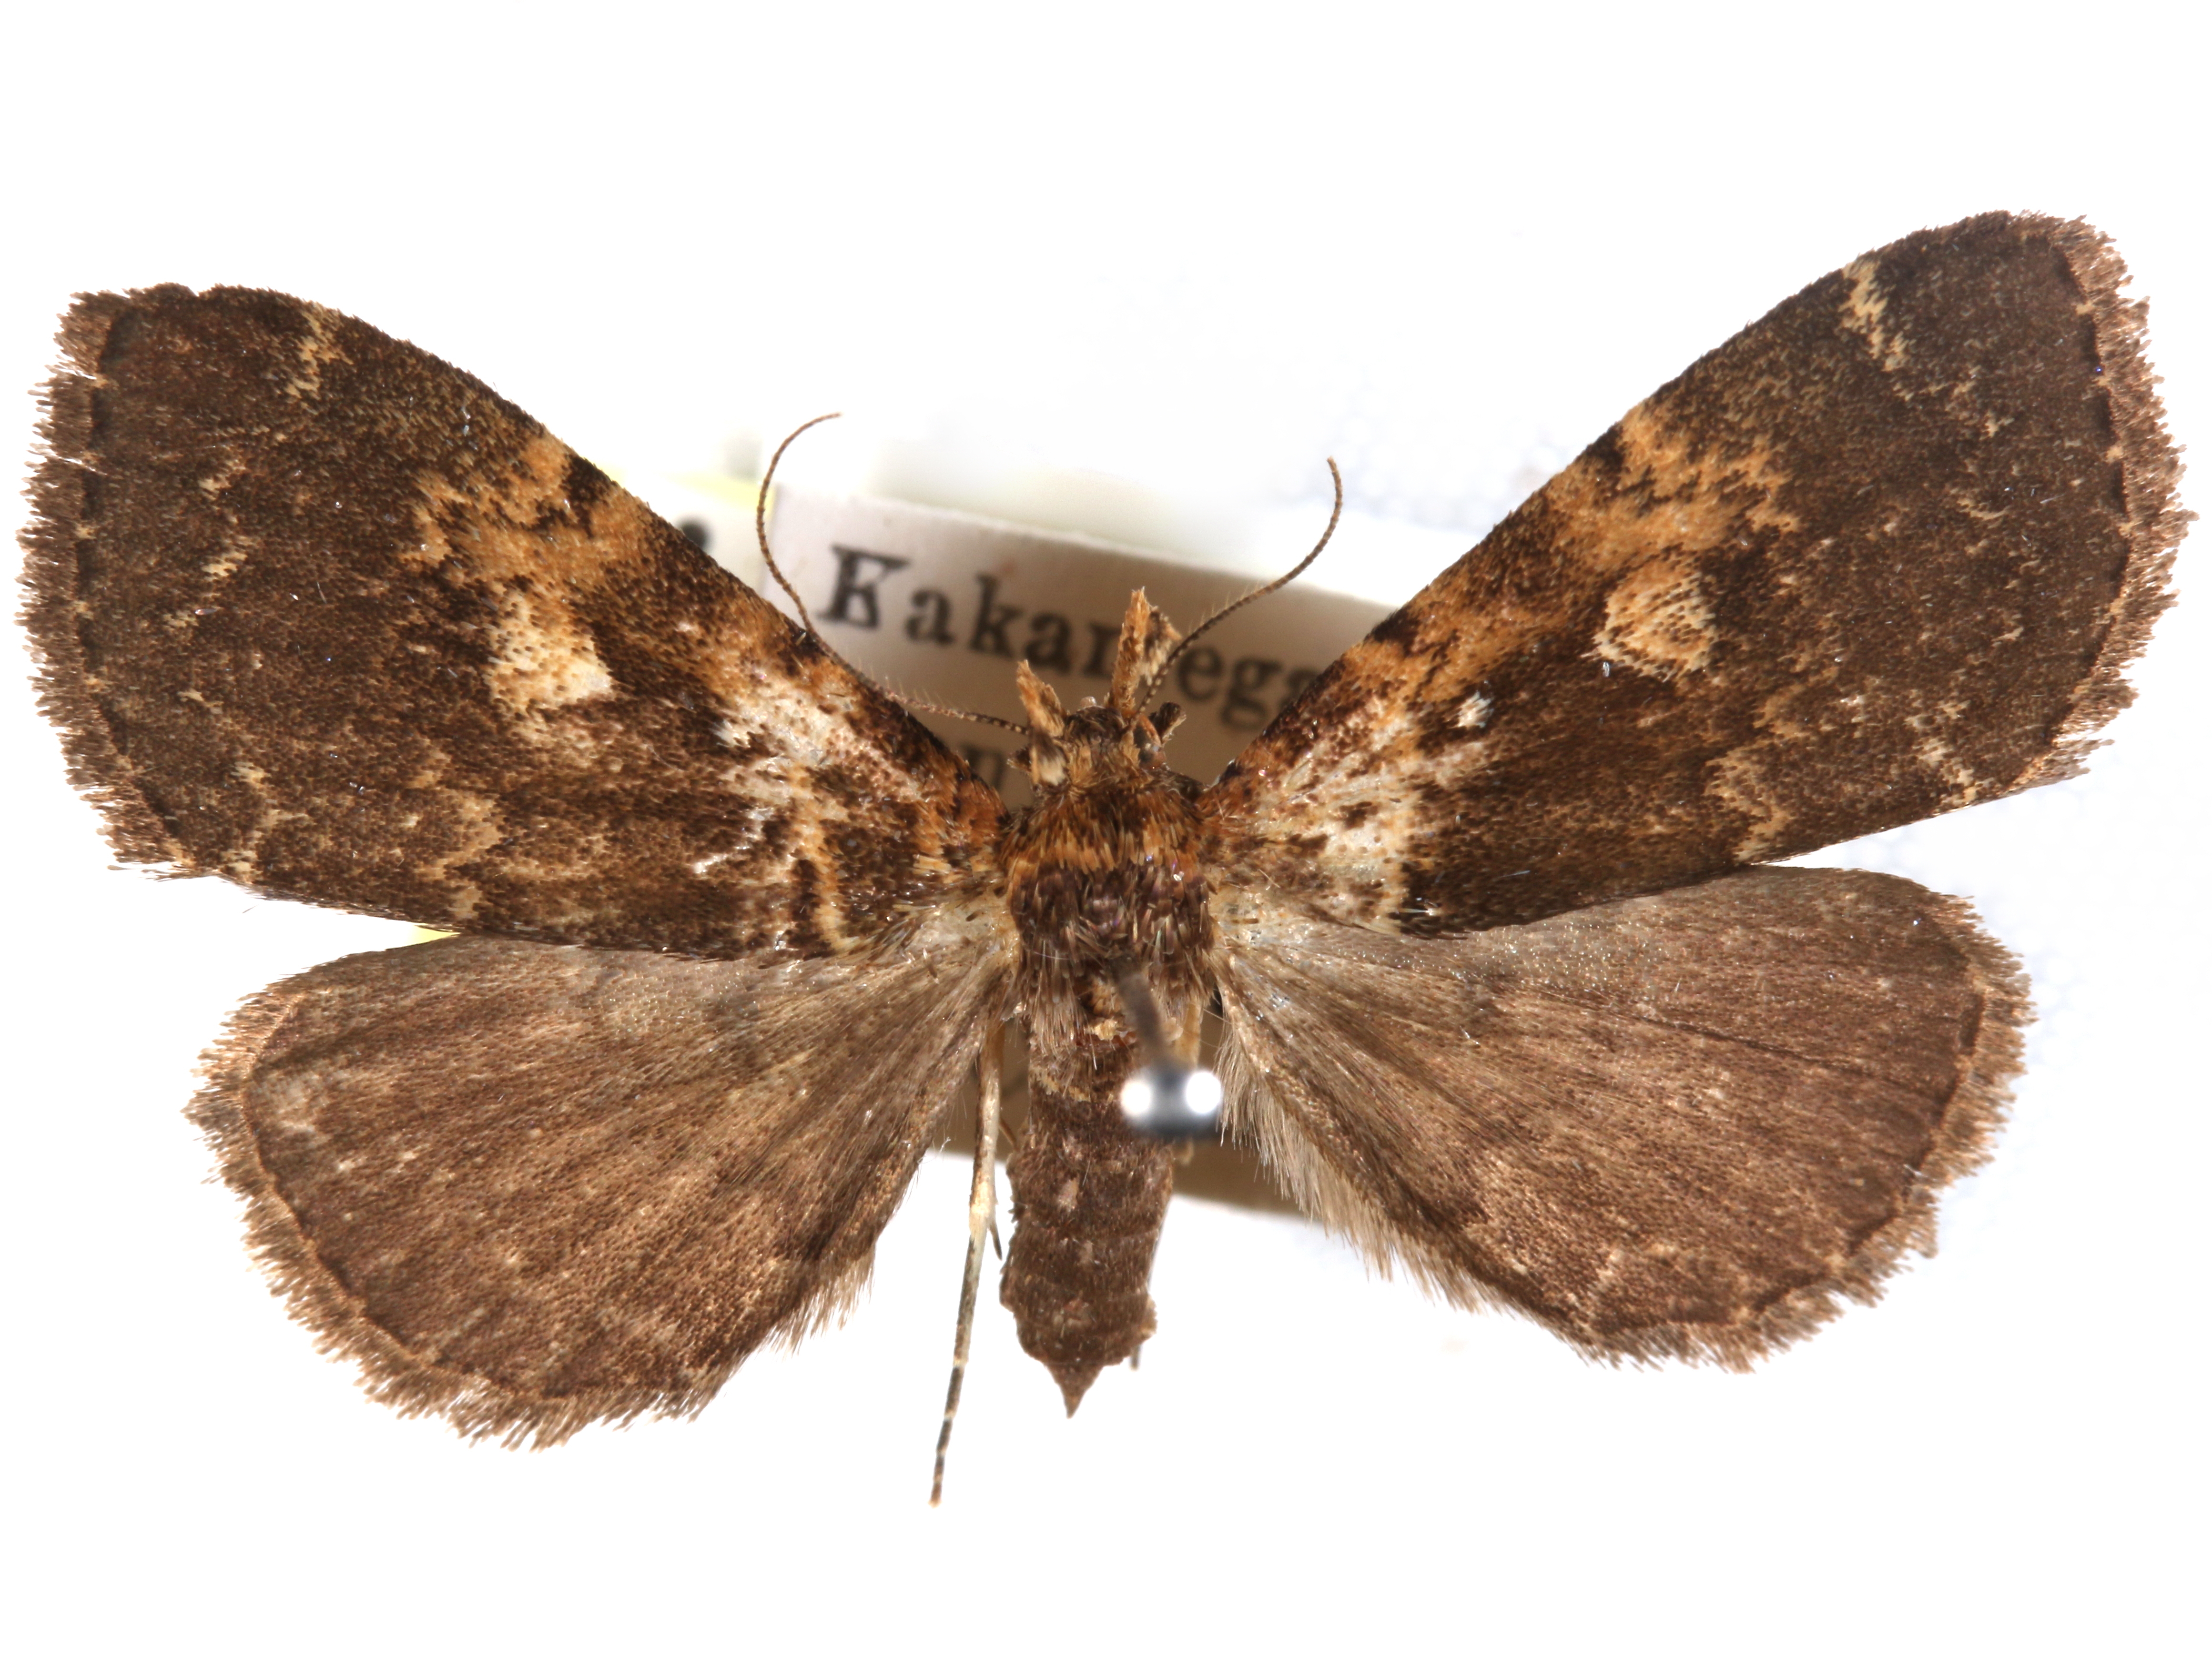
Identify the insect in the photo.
Leiorhynx atrirena
